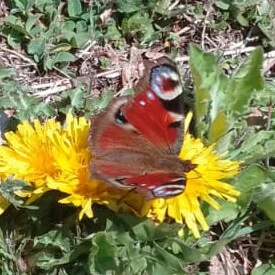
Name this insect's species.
Aglais io
